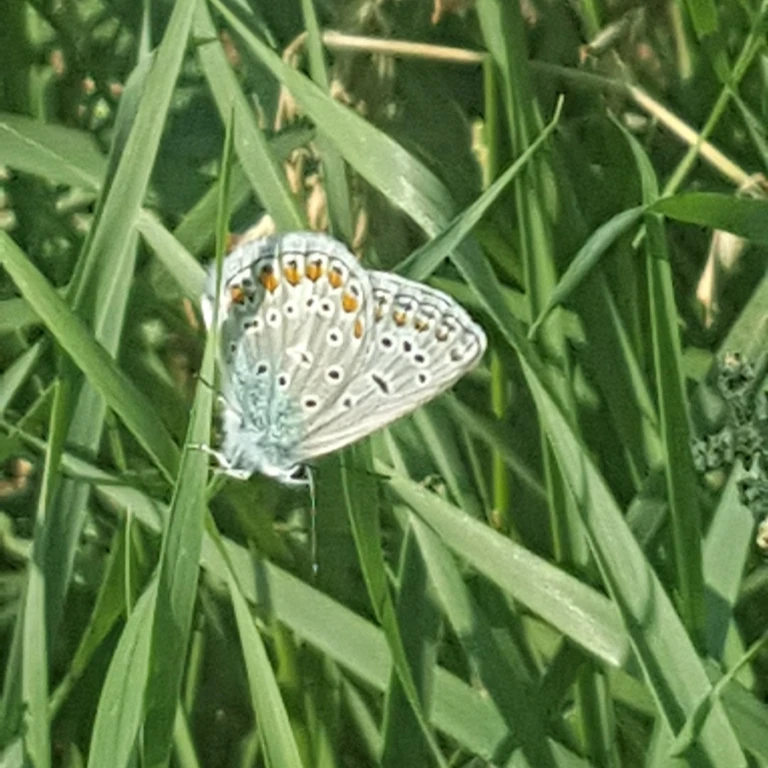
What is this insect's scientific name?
Polyommatus icarus
